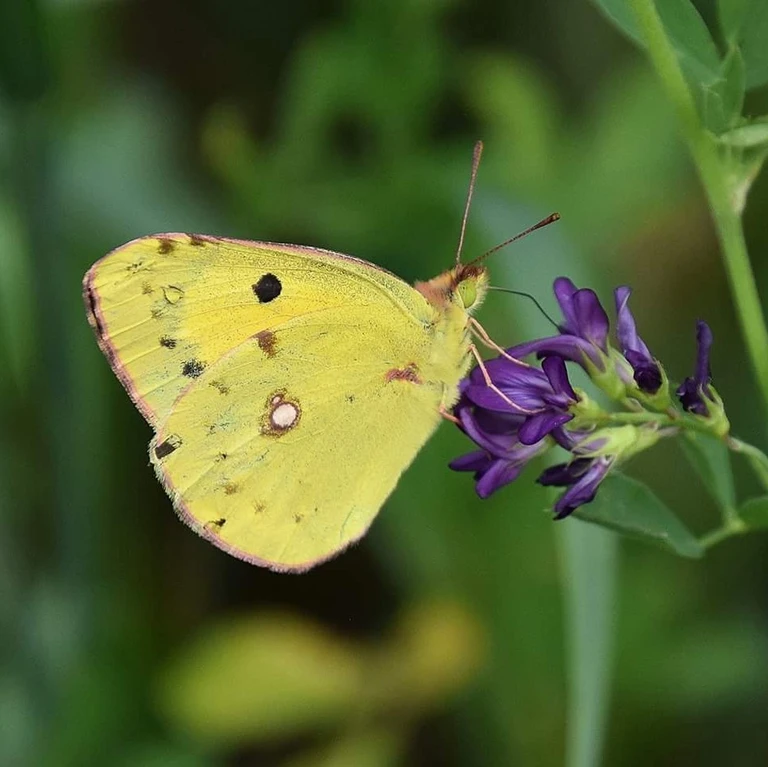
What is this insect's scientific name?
Colias croceus
